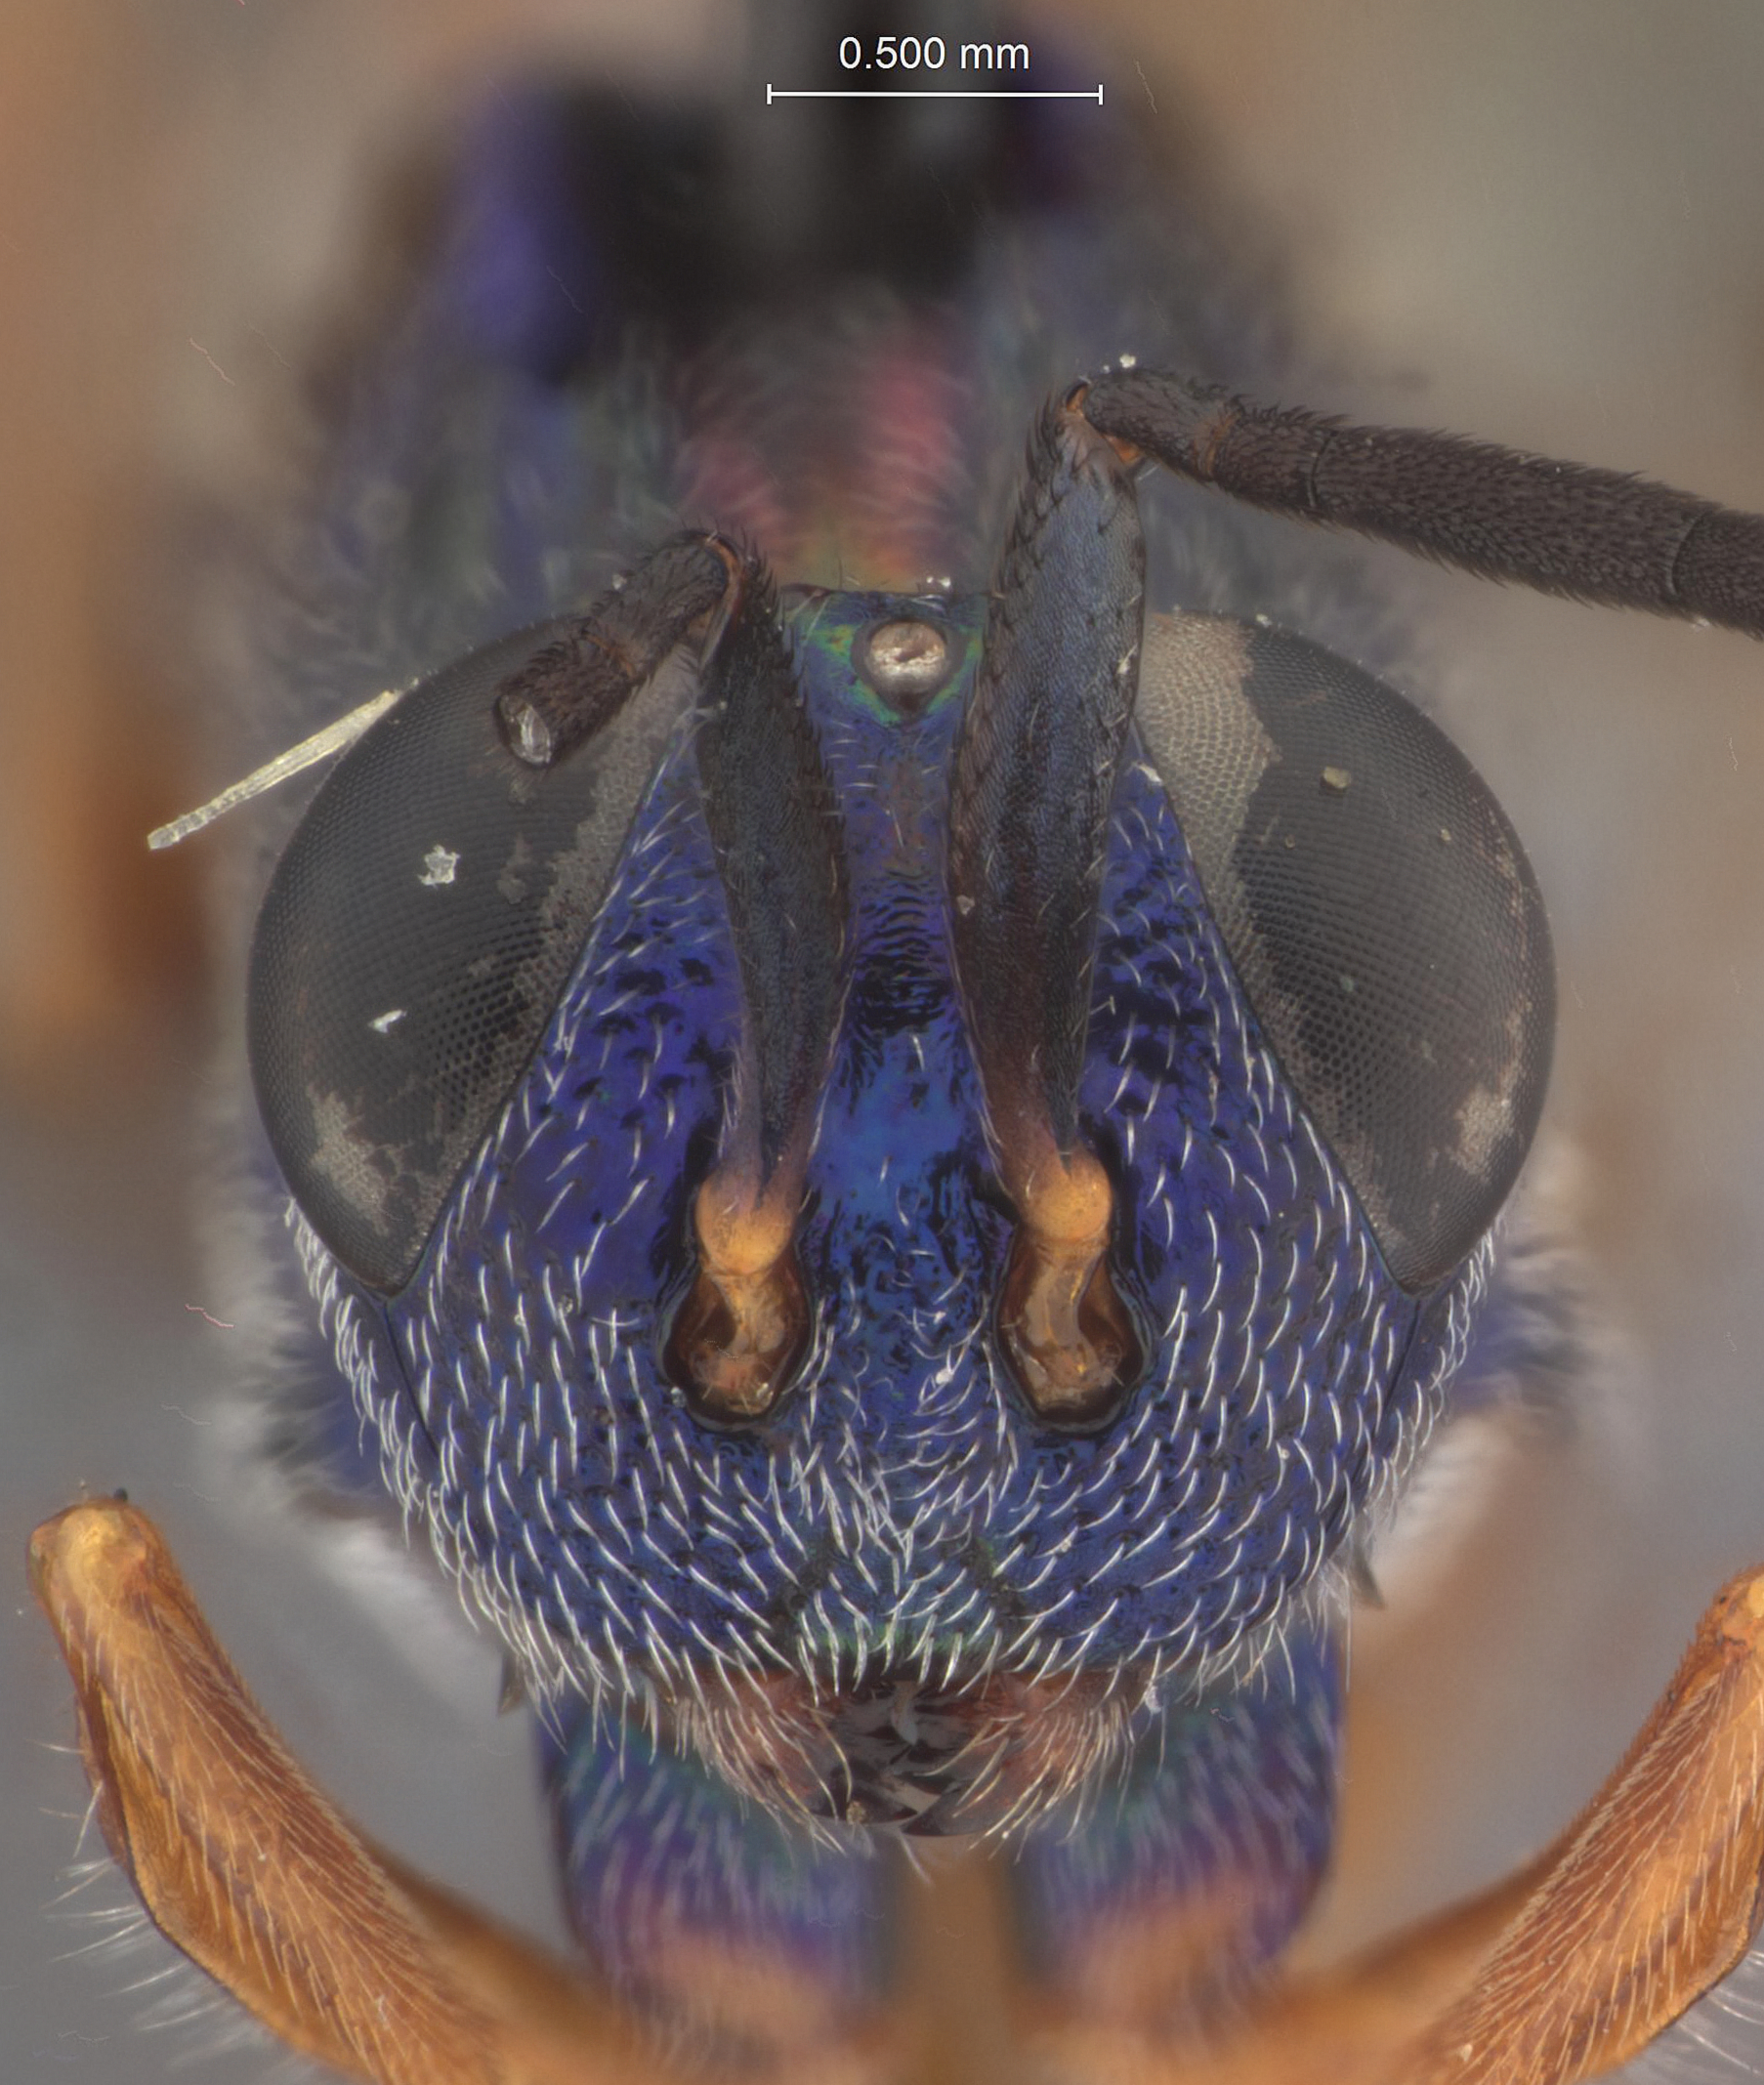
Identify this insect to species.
Phlebopenes hetricki
